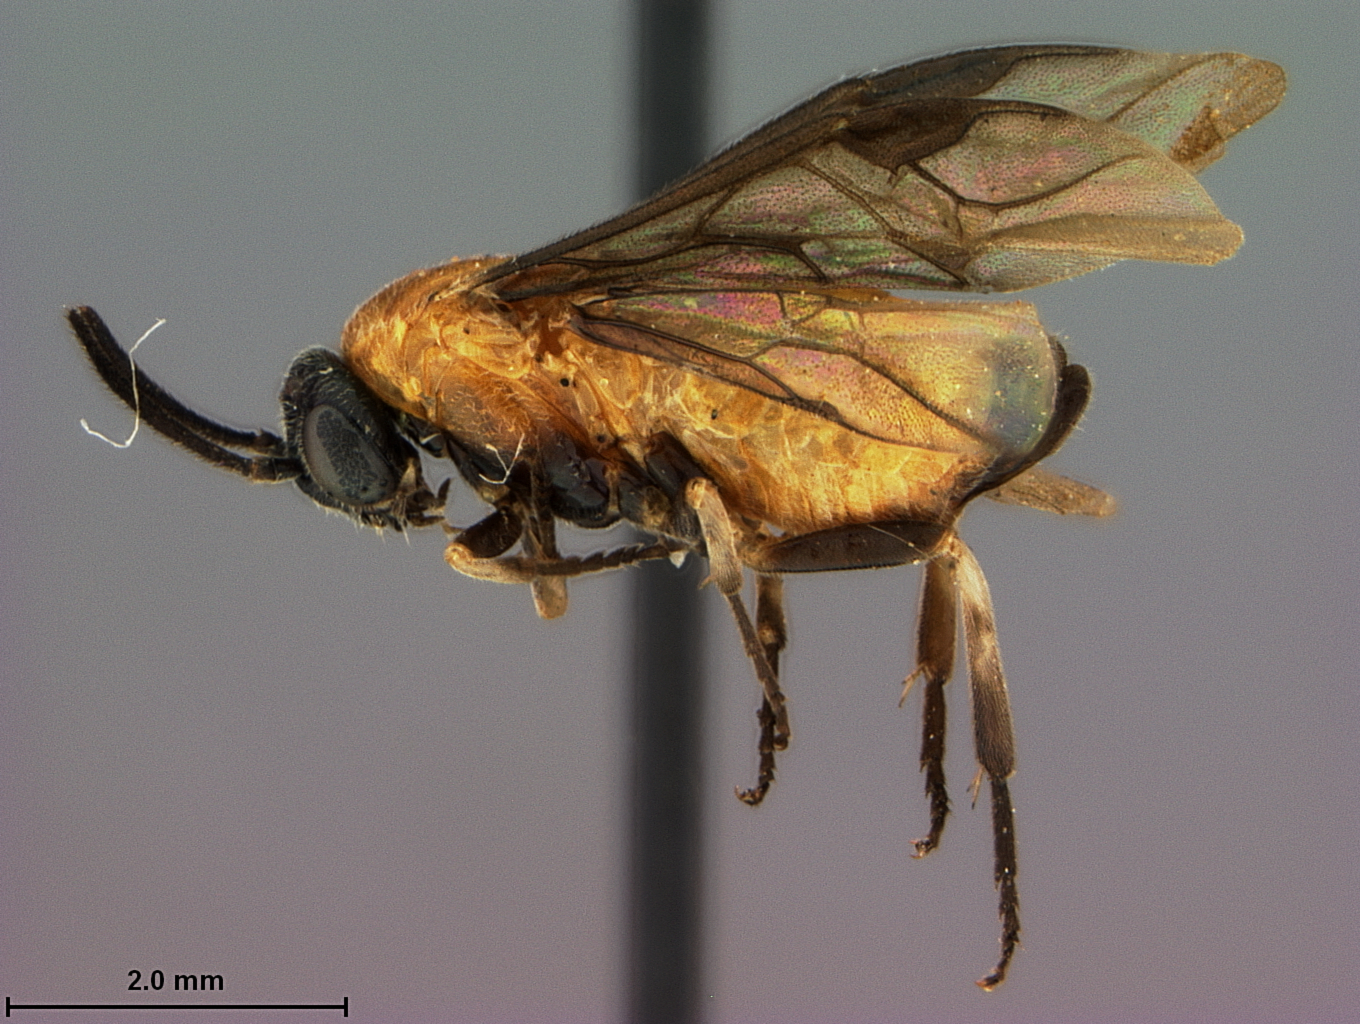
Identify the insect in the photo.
Sphacophilus partitus
